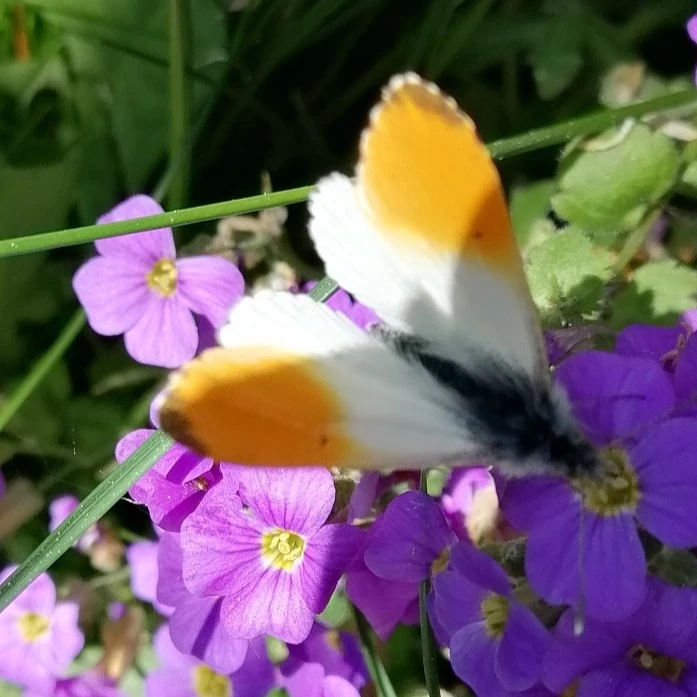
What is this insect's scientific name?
Anthocharis cardamines
